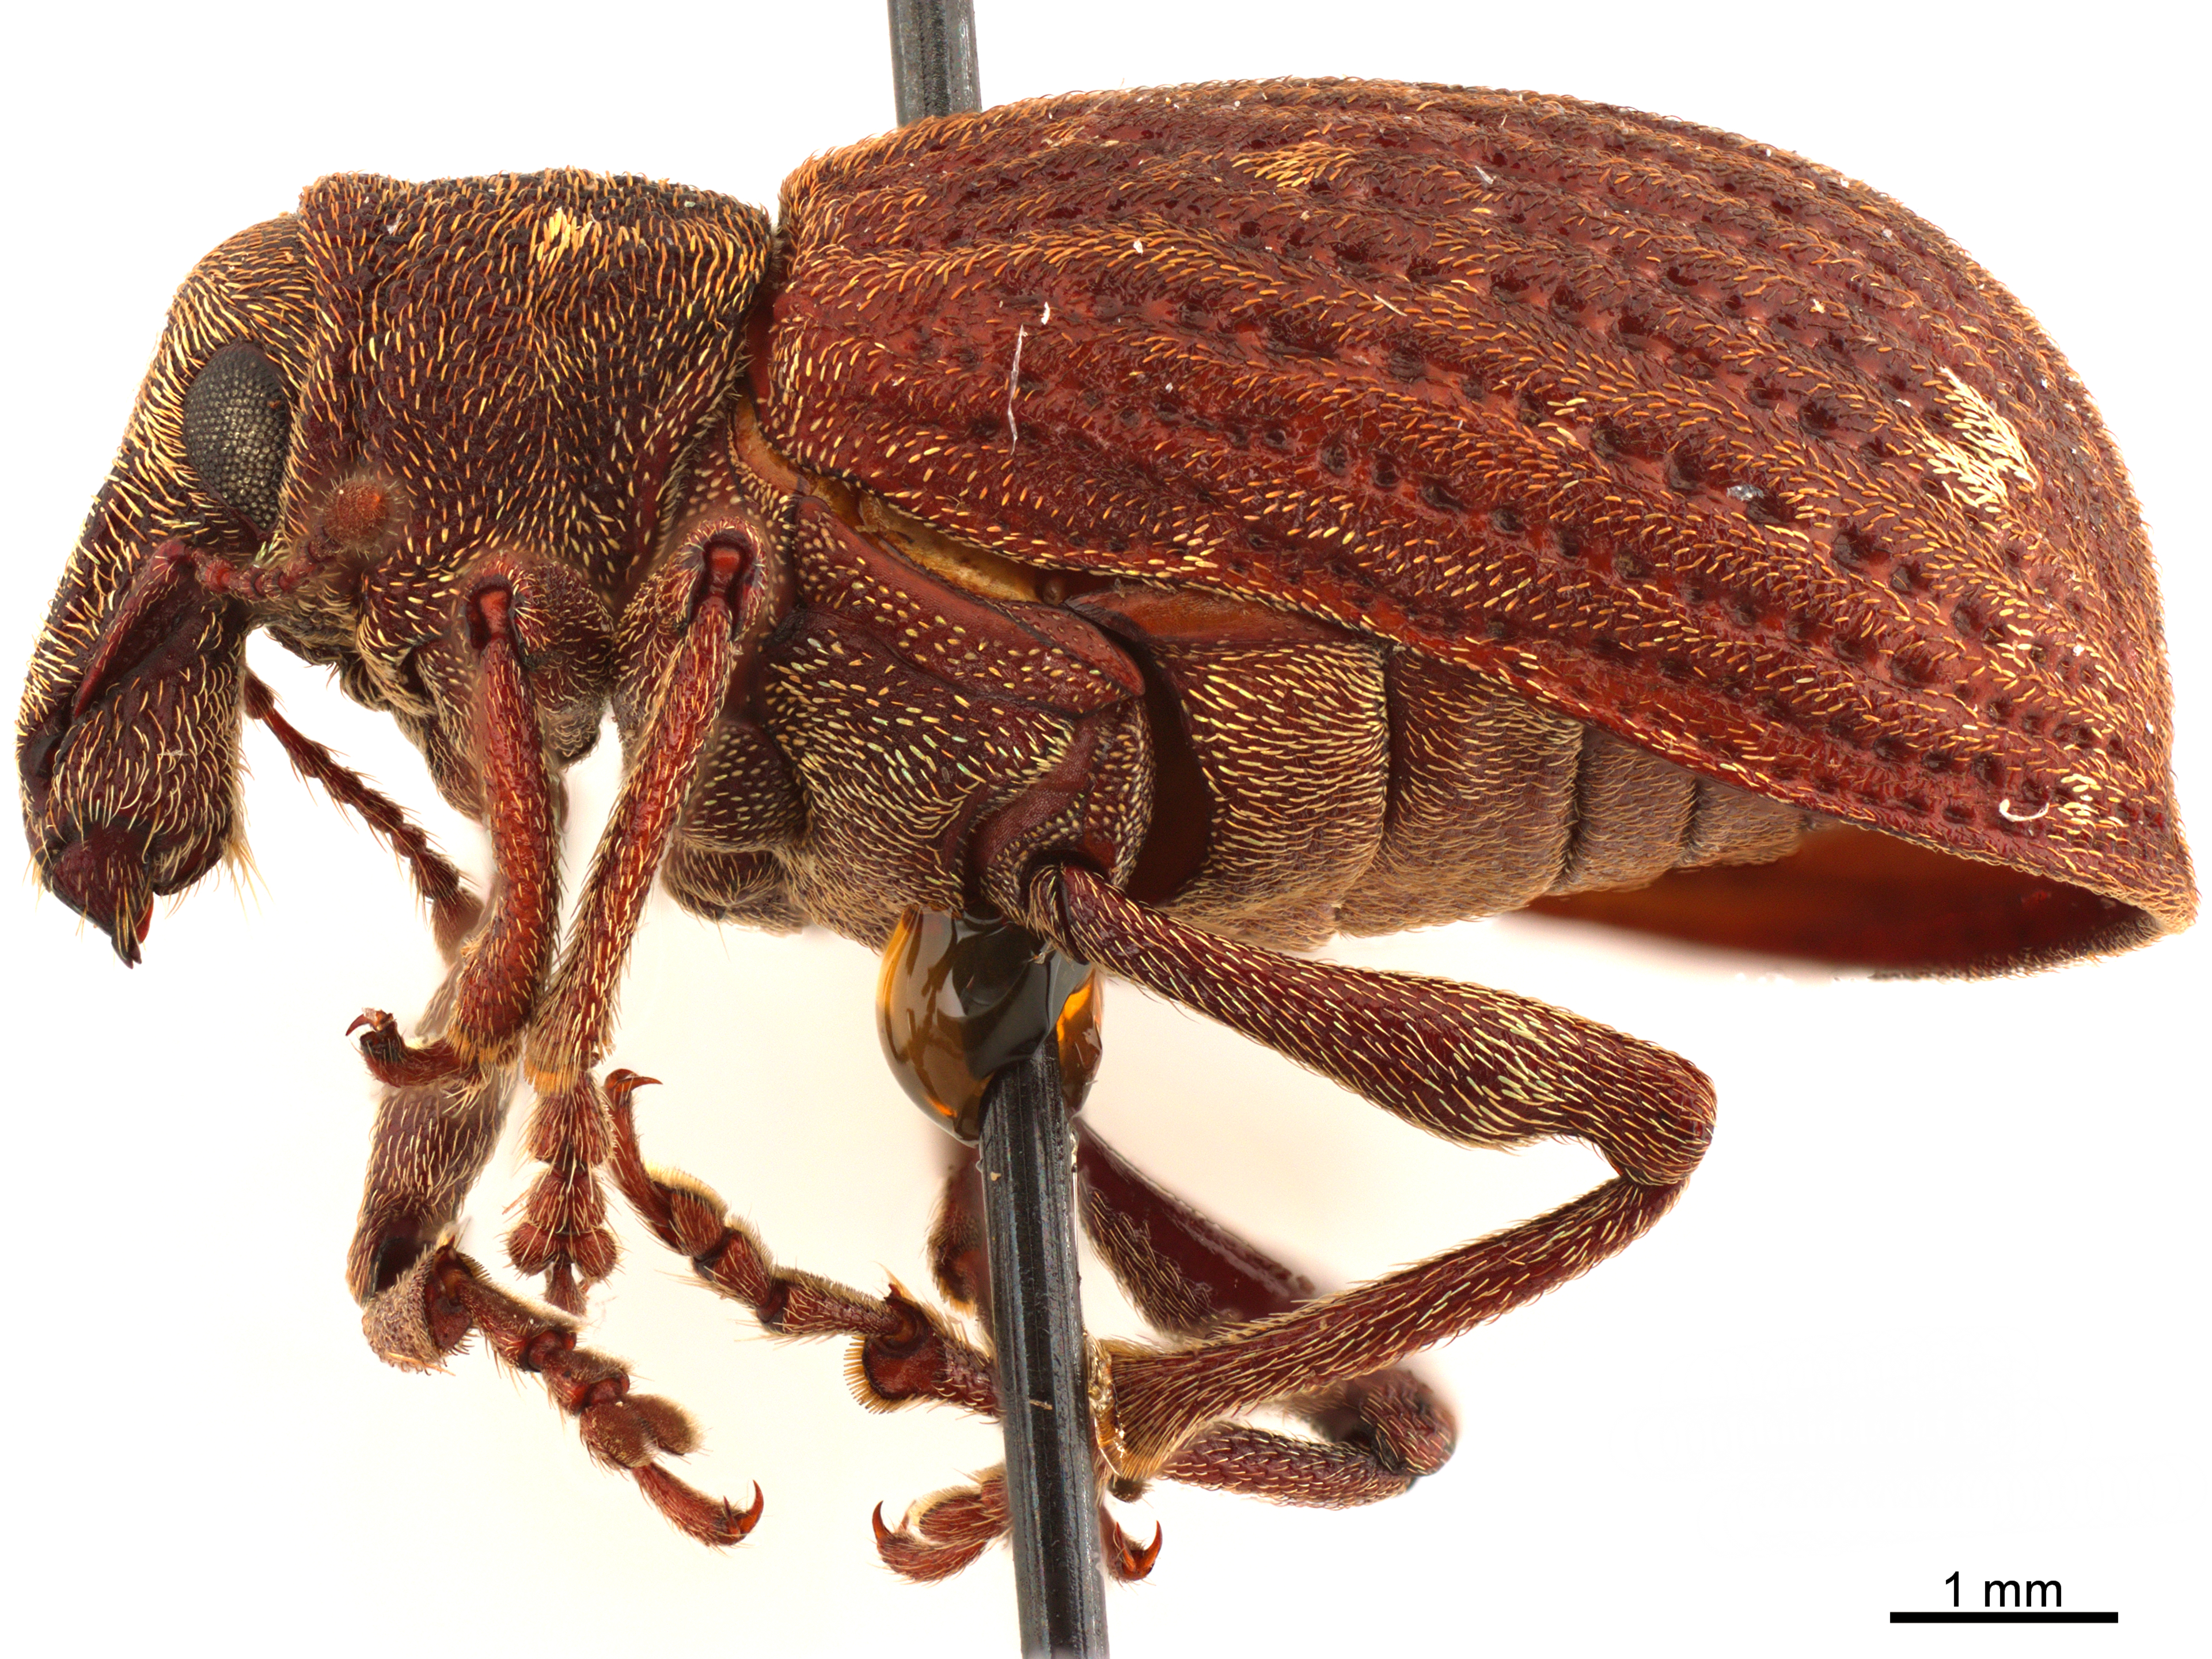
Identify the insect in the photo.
Plinthodes foveirostris
